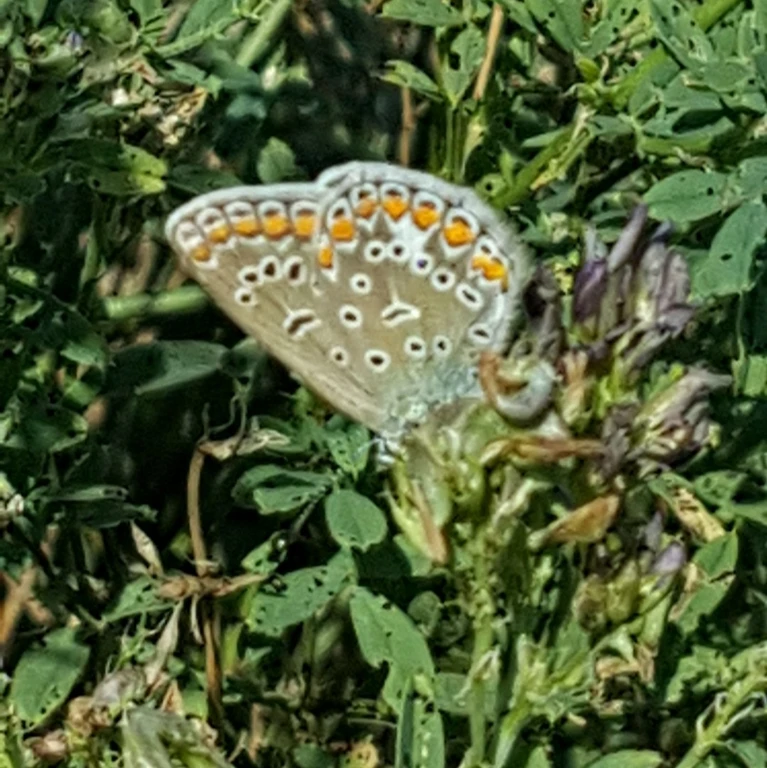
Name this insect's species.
Polyommatus icarus
